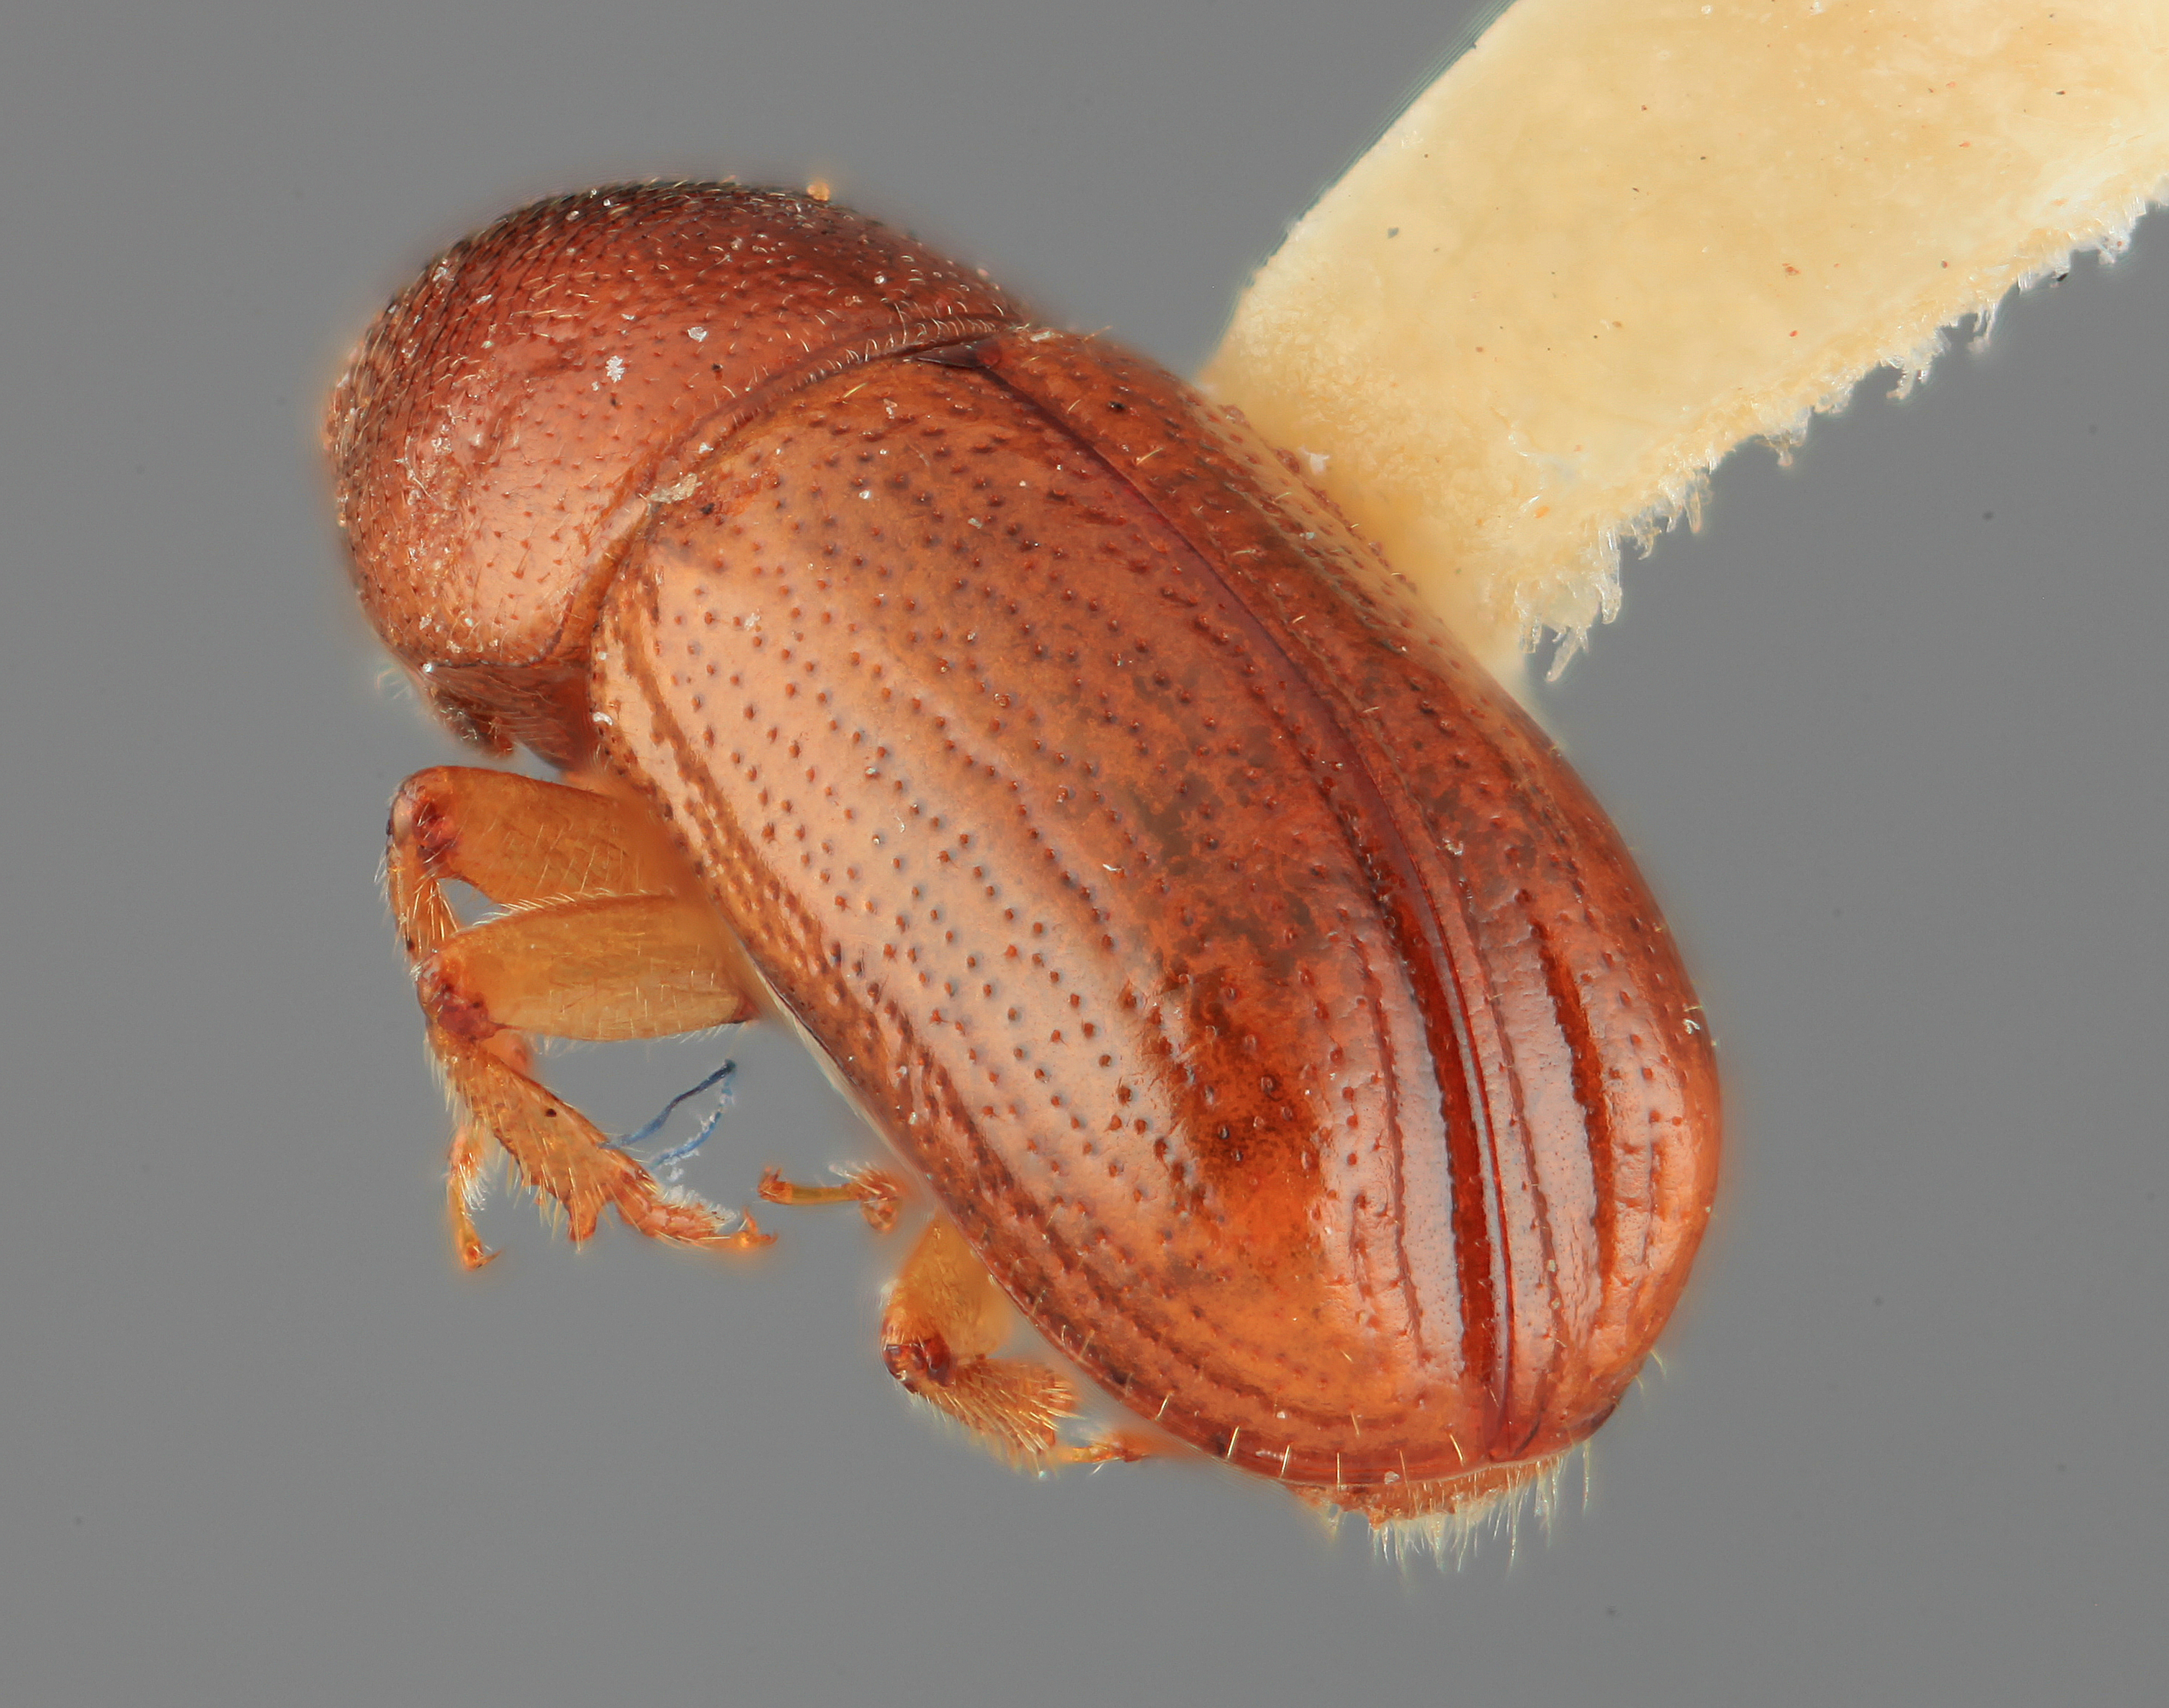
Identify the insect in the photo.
Thamnophthorus impensus
